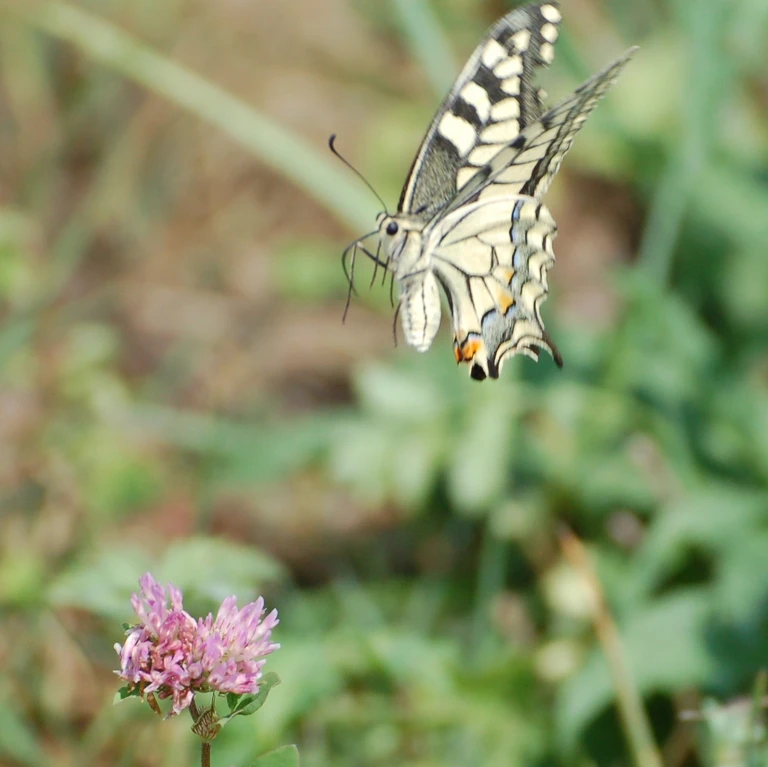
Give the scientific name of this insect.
Papilio machaon
